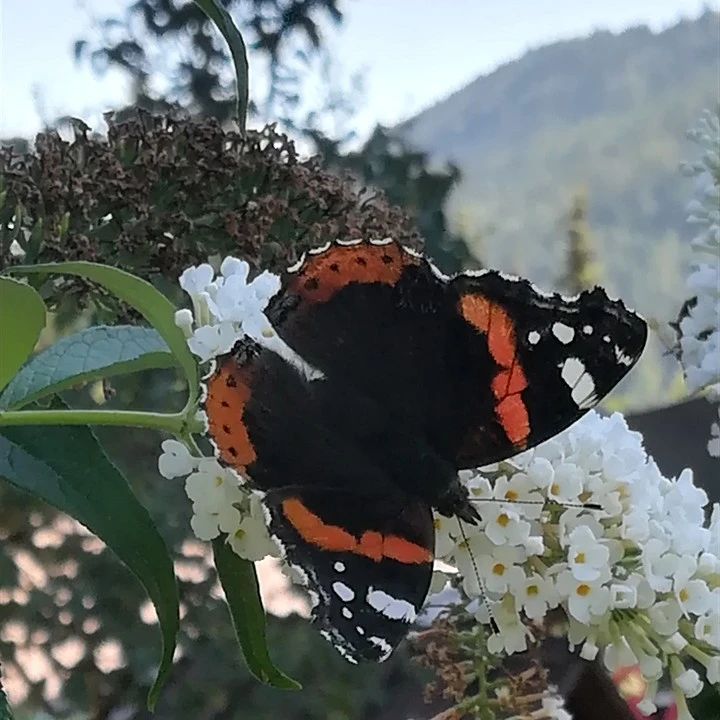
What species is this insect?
Vanessa atalanta
